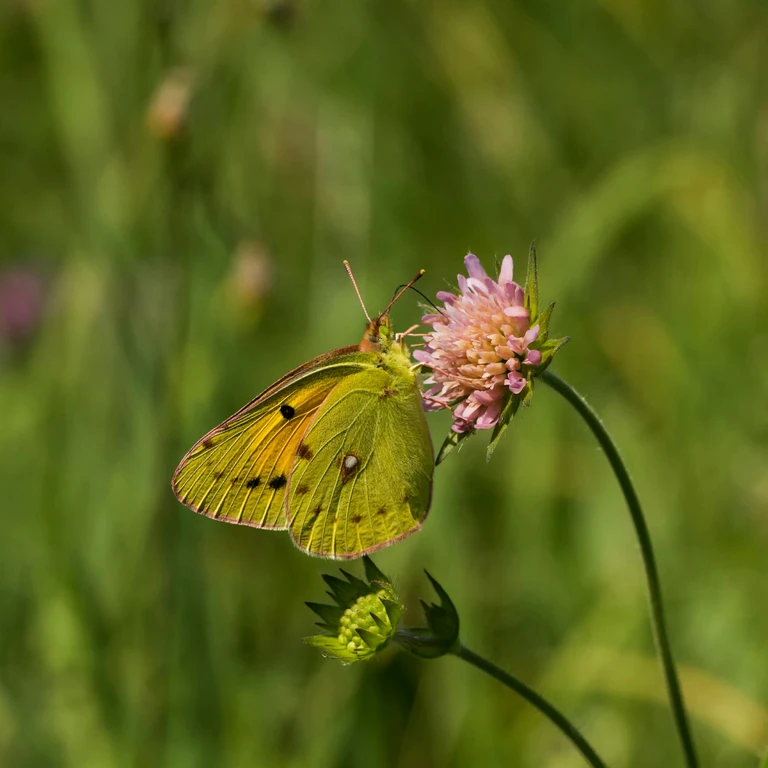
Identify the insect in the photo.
Colias croceus
